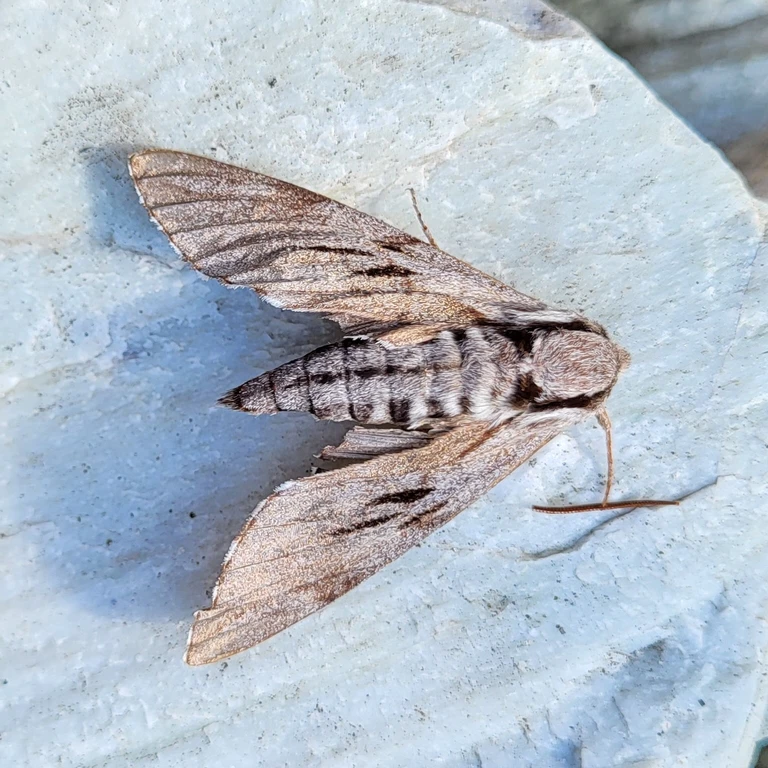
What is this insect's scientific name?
Sphinx pinastri
